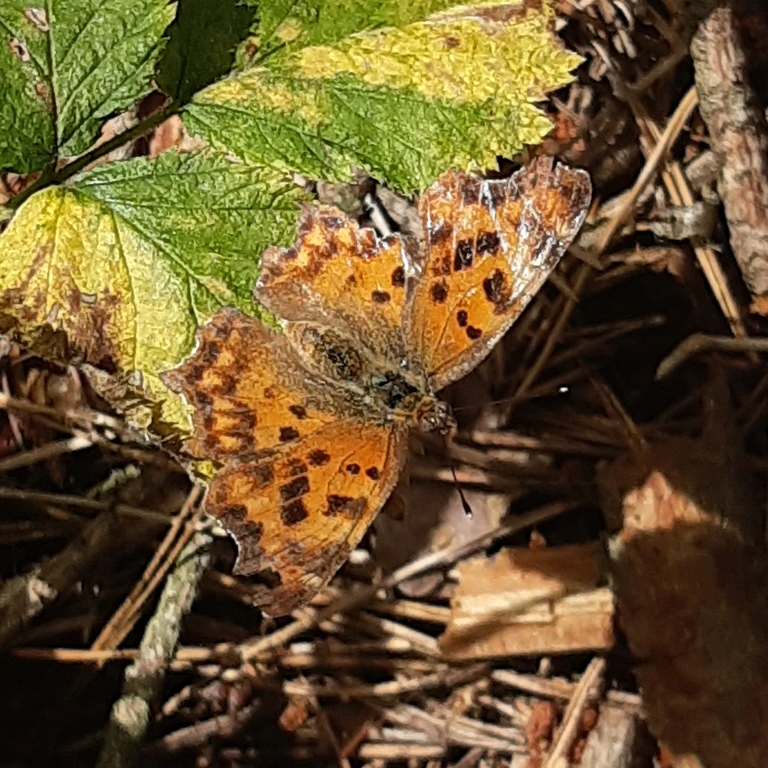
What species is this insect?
Polygonia c-album
